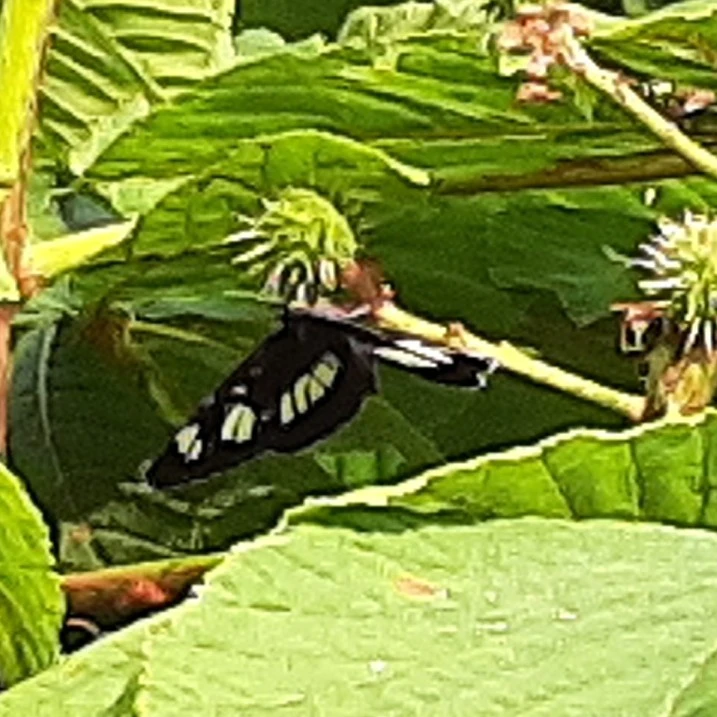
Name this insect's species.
Neptis rivularis
